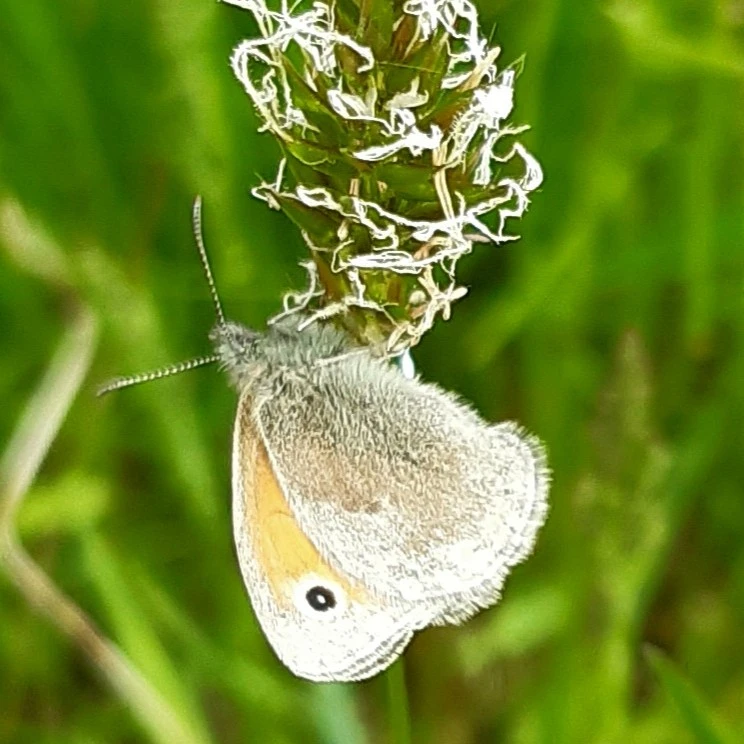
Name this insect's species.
Coenonympha pamphilus
